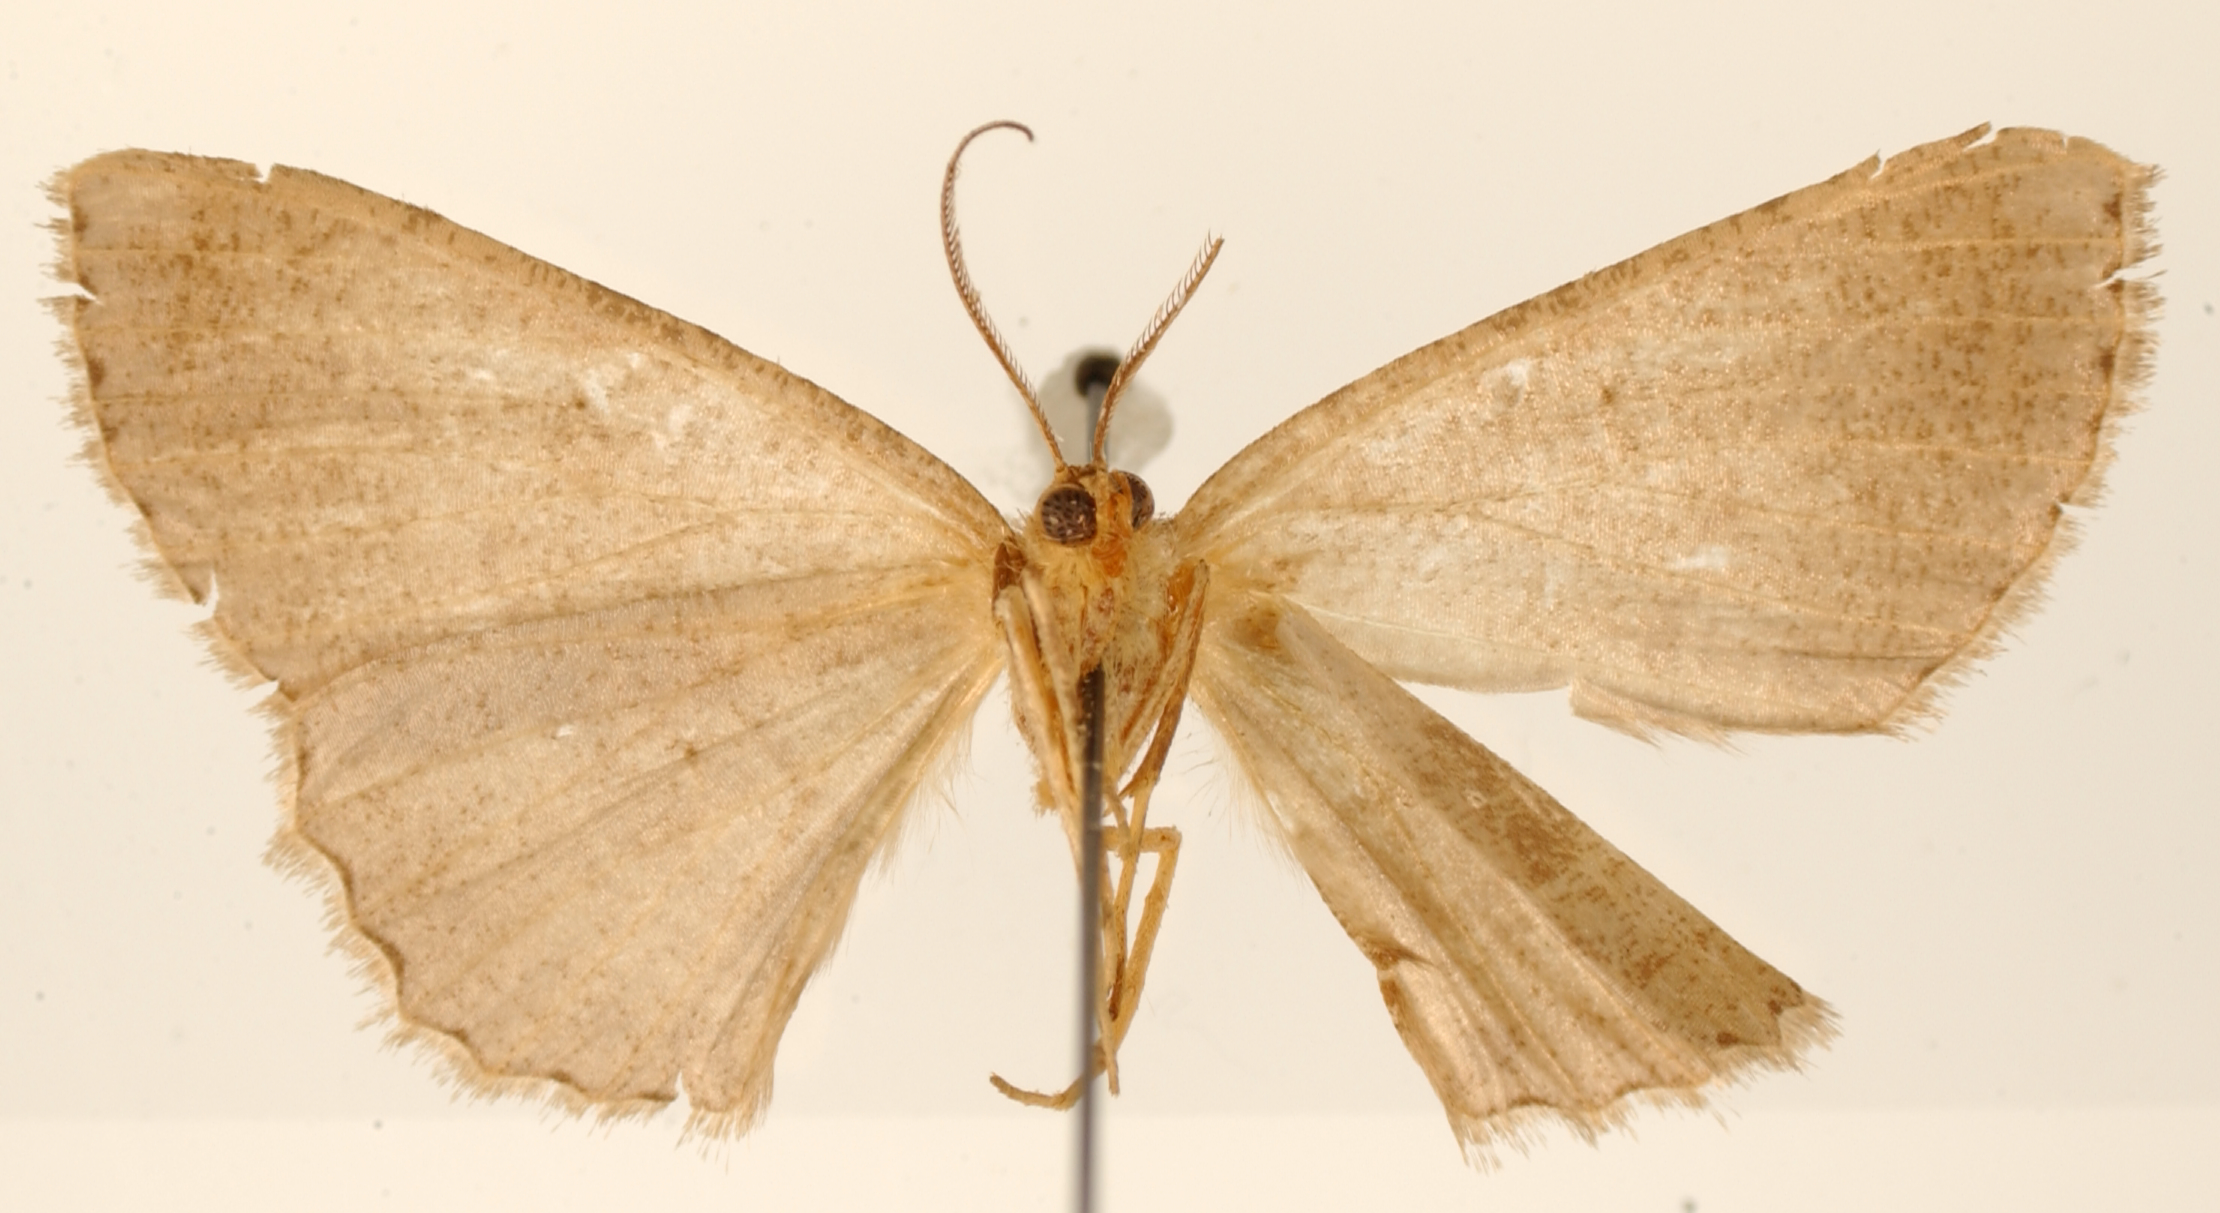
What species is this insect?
Melanolophia rubrica
